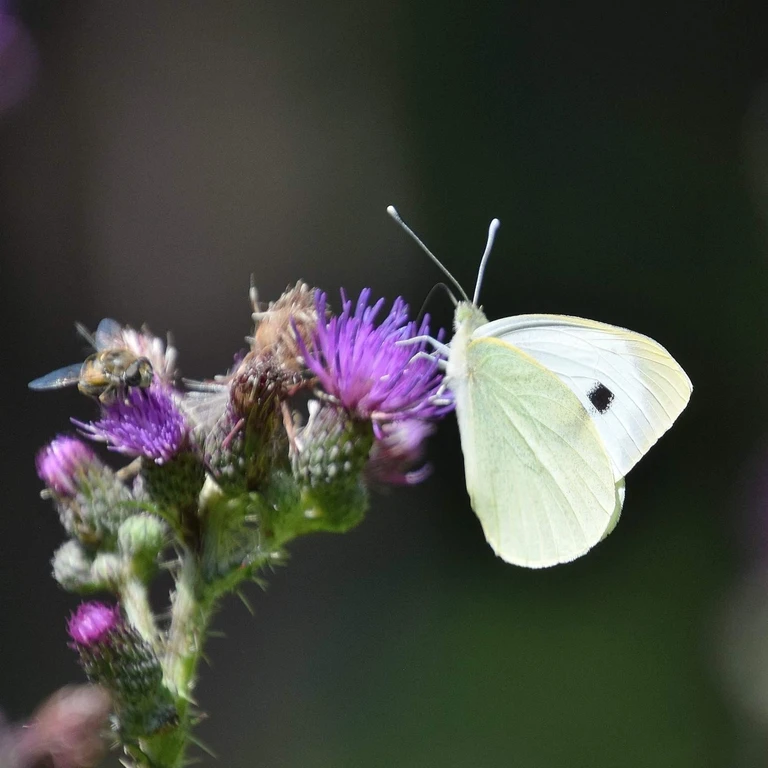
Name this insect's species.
Pieris brassicae
